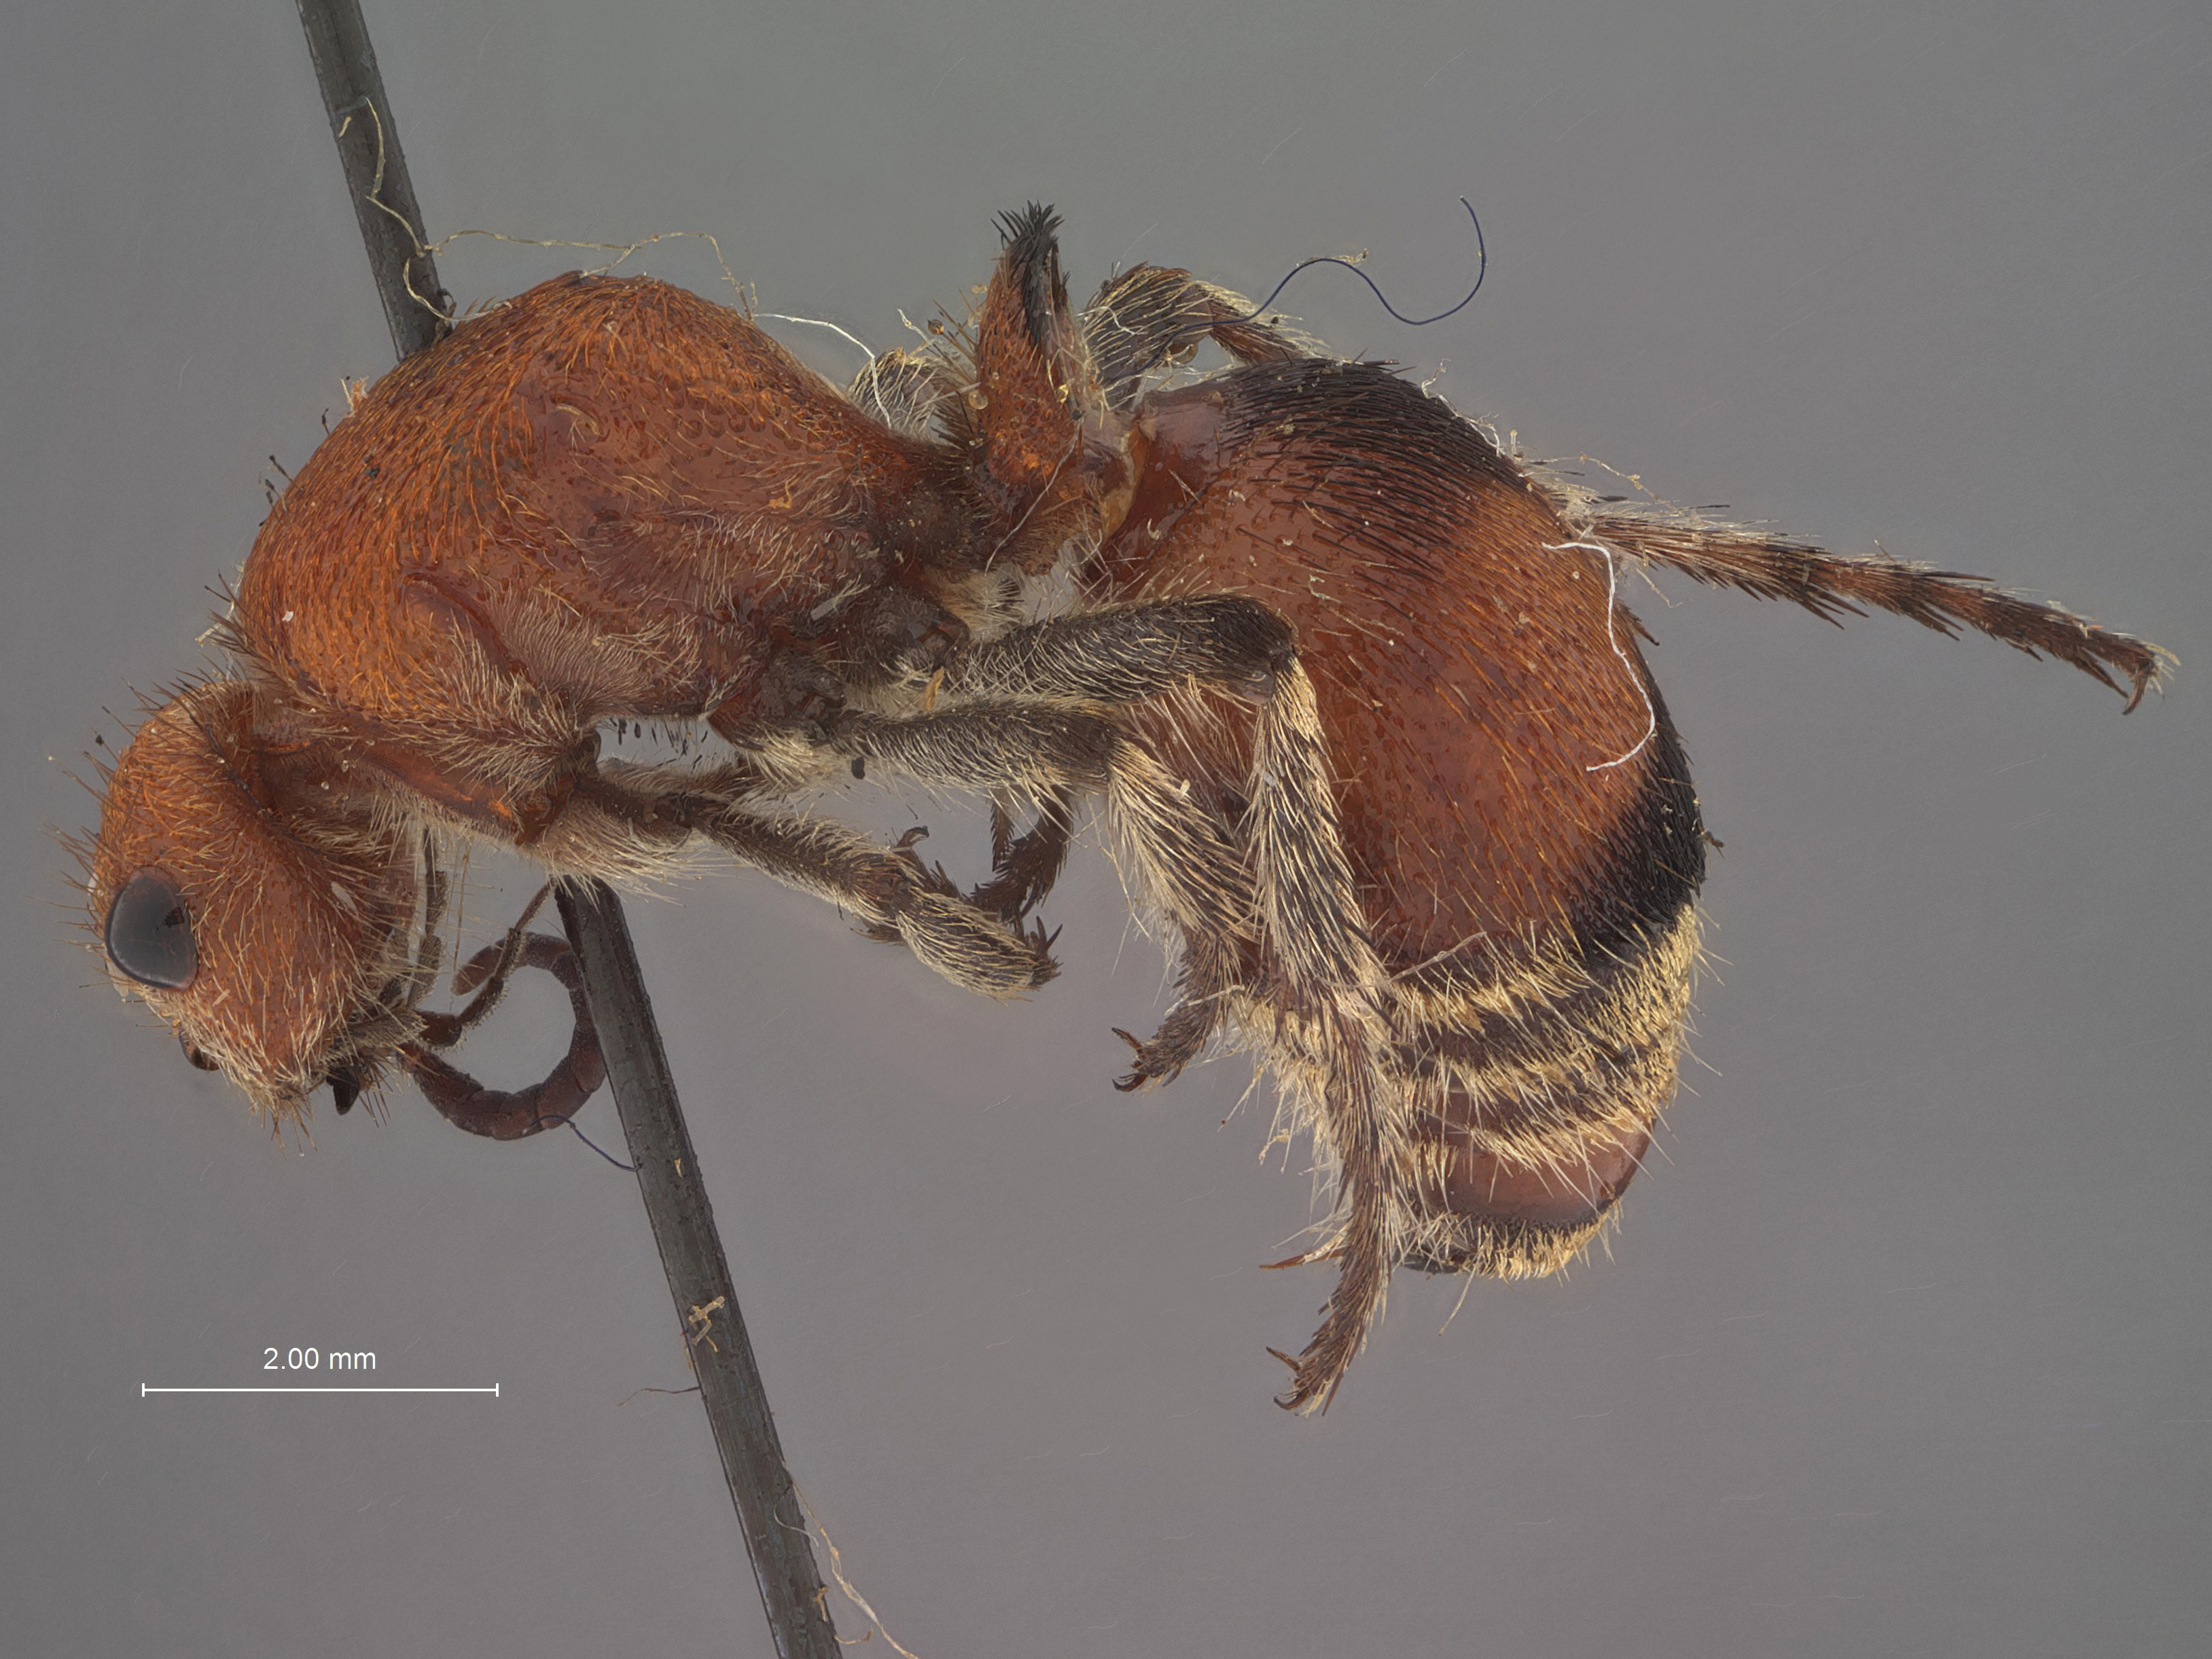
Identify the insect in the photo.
Mutilla zella
